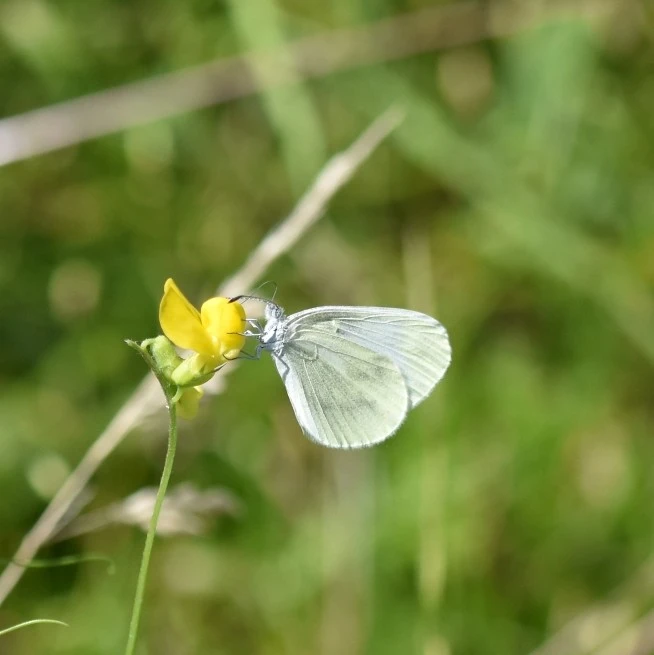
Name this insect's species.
Leptidea sinapis/juvernica
